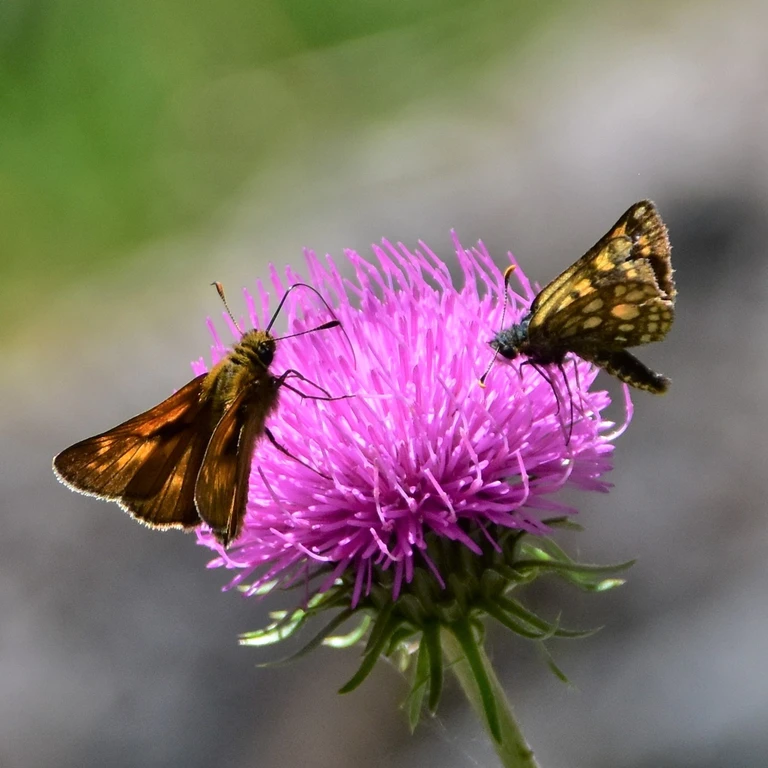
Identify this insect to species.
Carterocephalus palaemon
